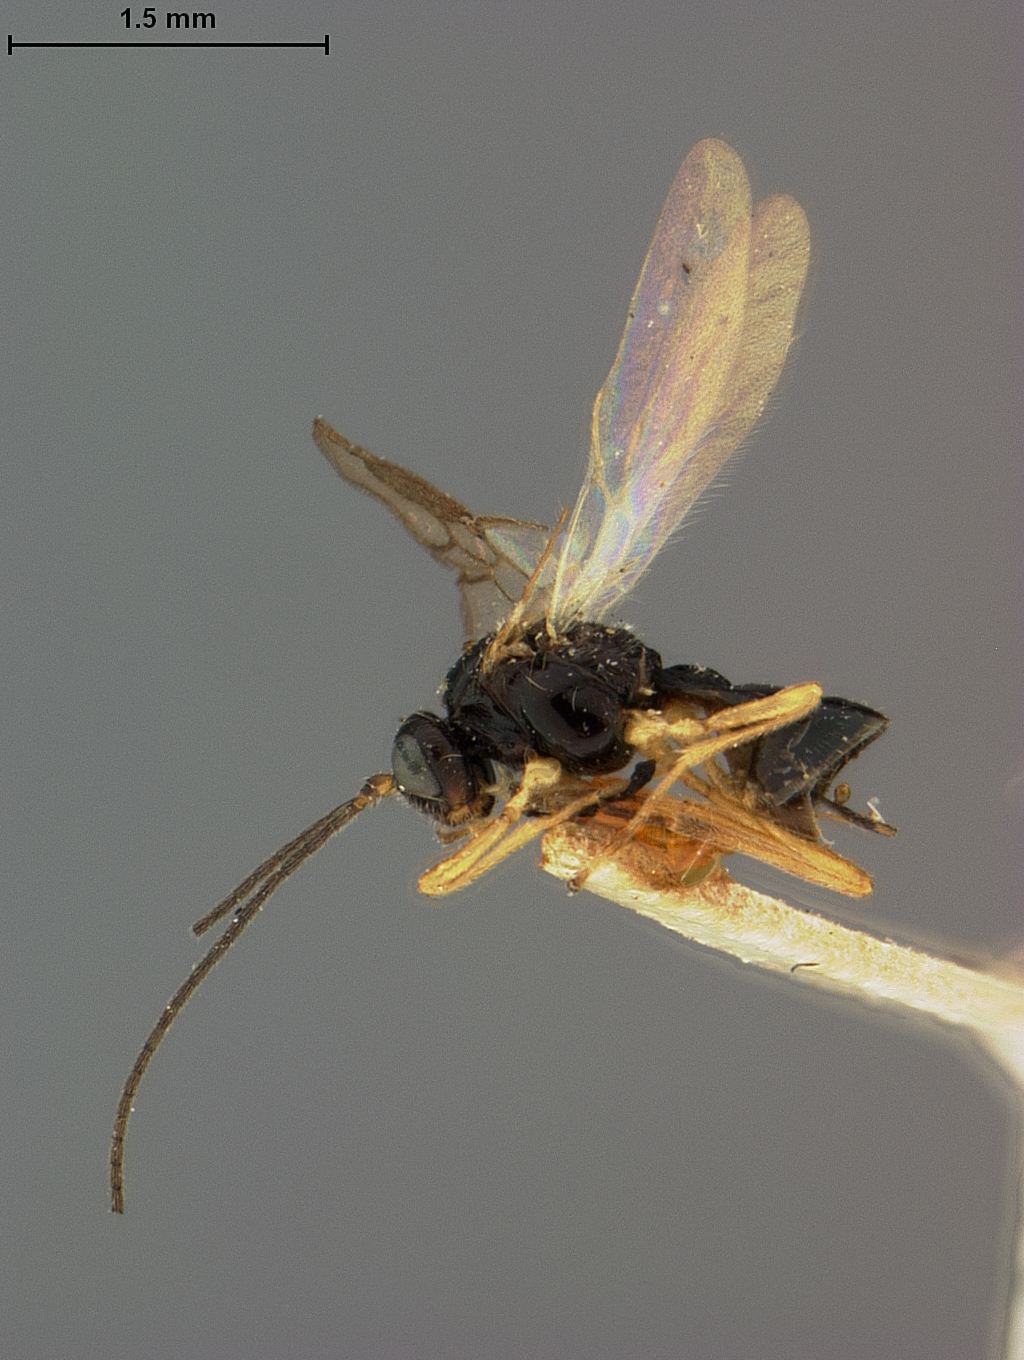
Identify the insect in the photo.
Adelura ampla
